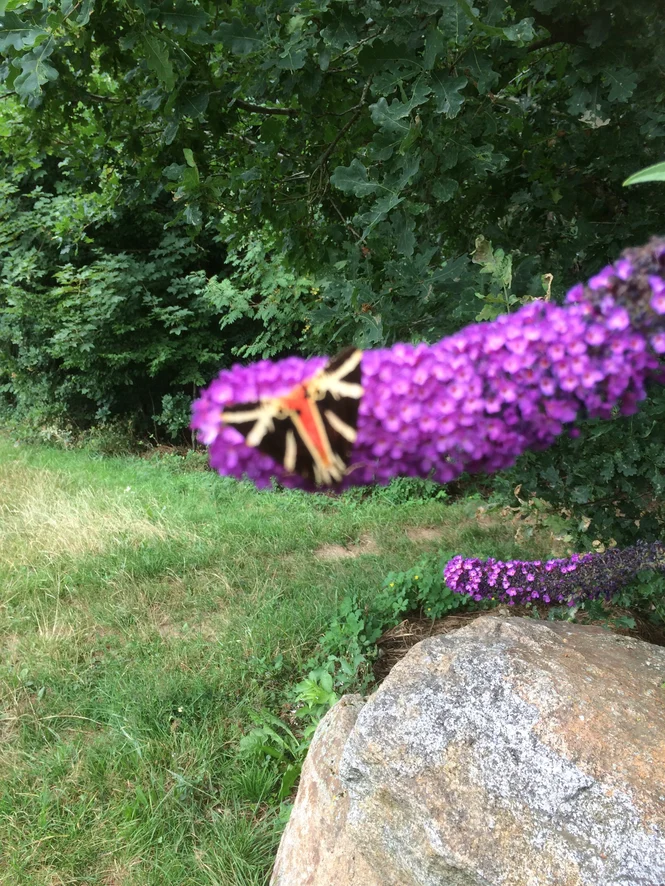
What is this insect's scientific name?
Euplagia quadripunctaria
